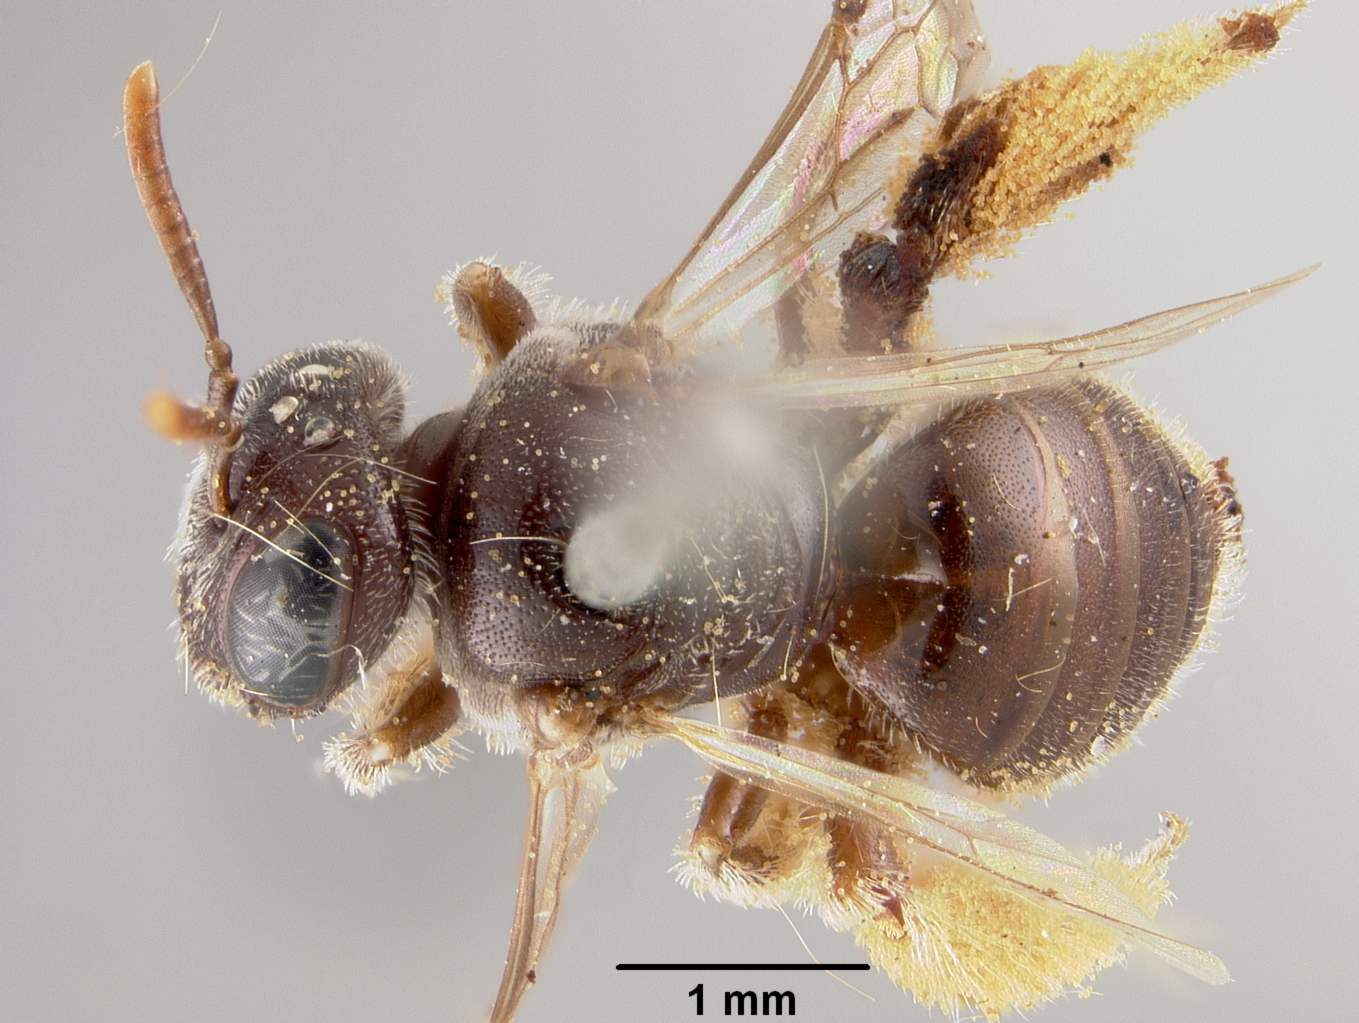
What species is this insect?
Panurginus pectiphilus
